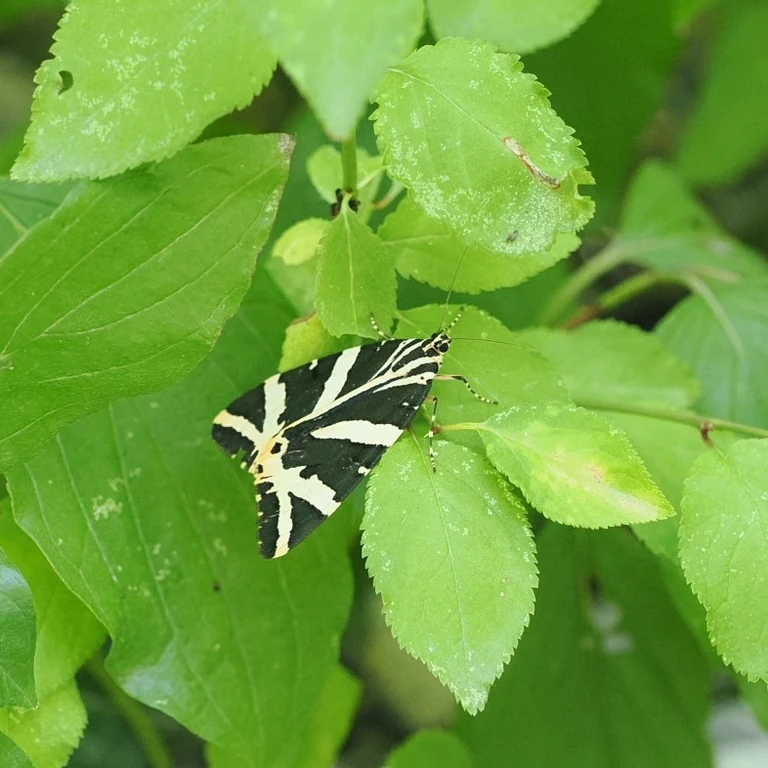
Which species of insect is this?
Euplagia quadripunctaria
